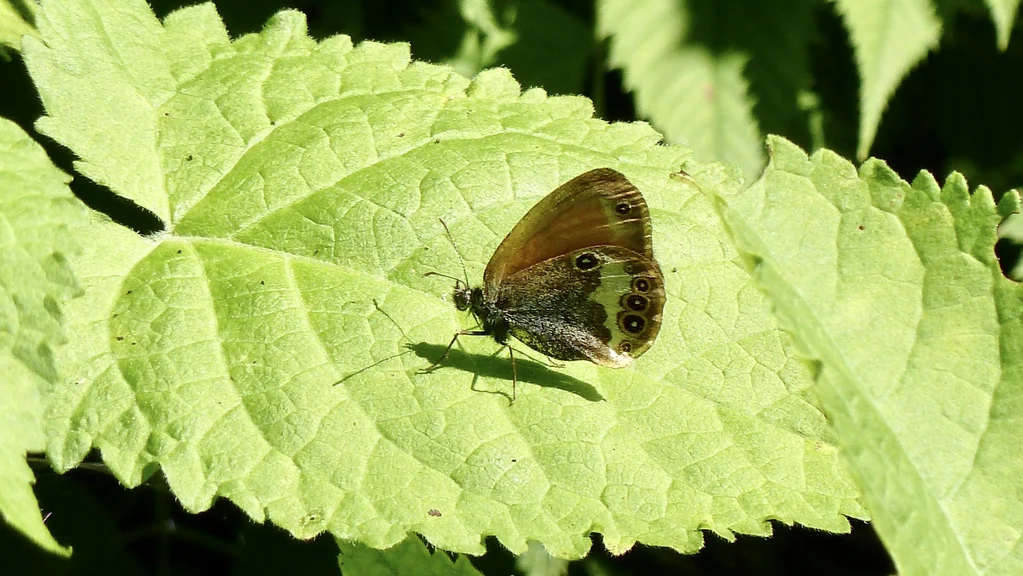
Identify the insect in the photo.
Coenonympha arcania
